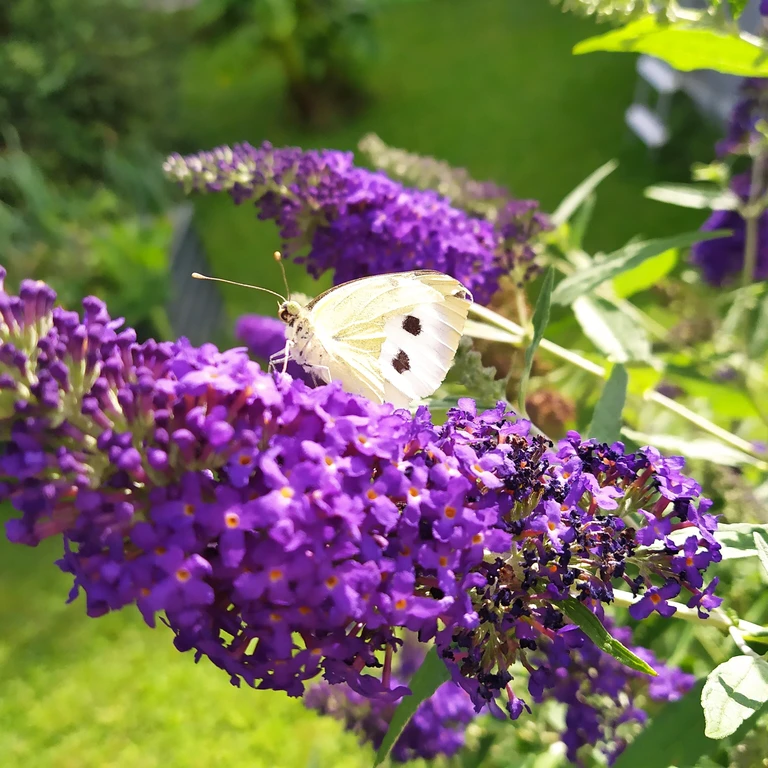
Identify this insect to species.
Pieris brassicae
